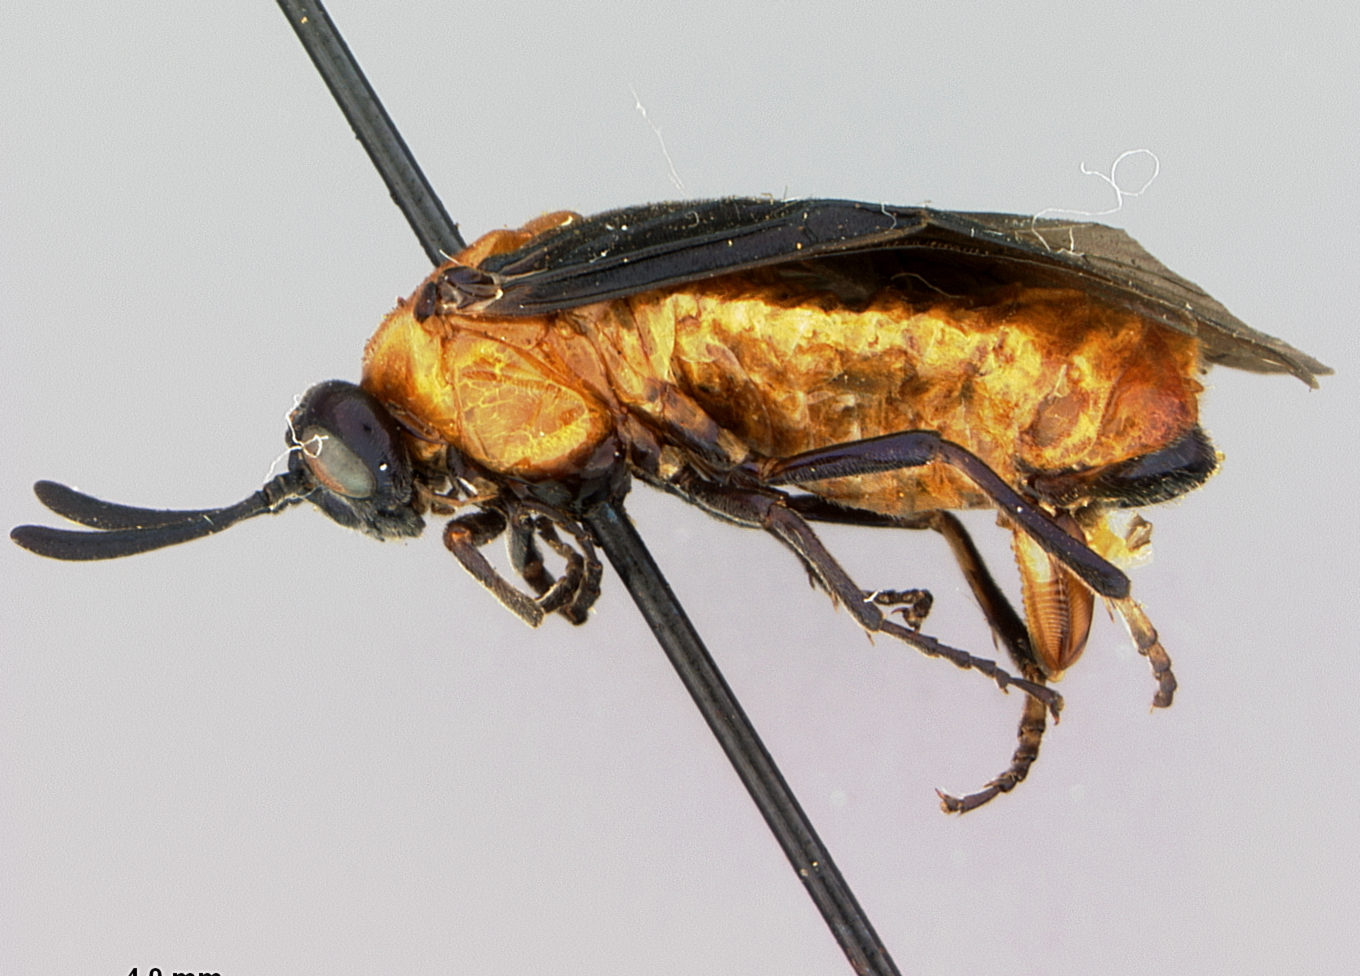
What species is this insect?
Arge quidia
